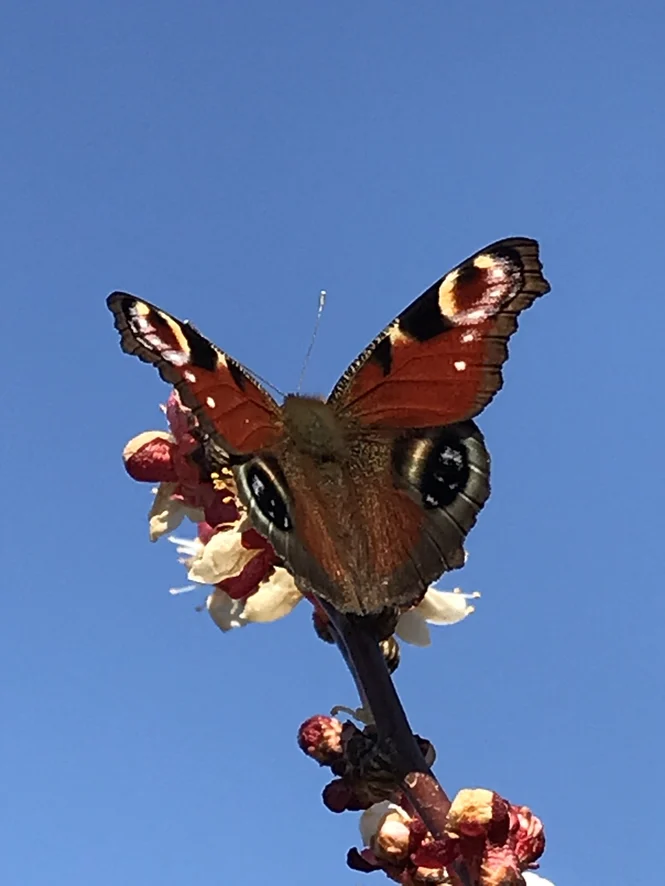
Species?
Aglais io
